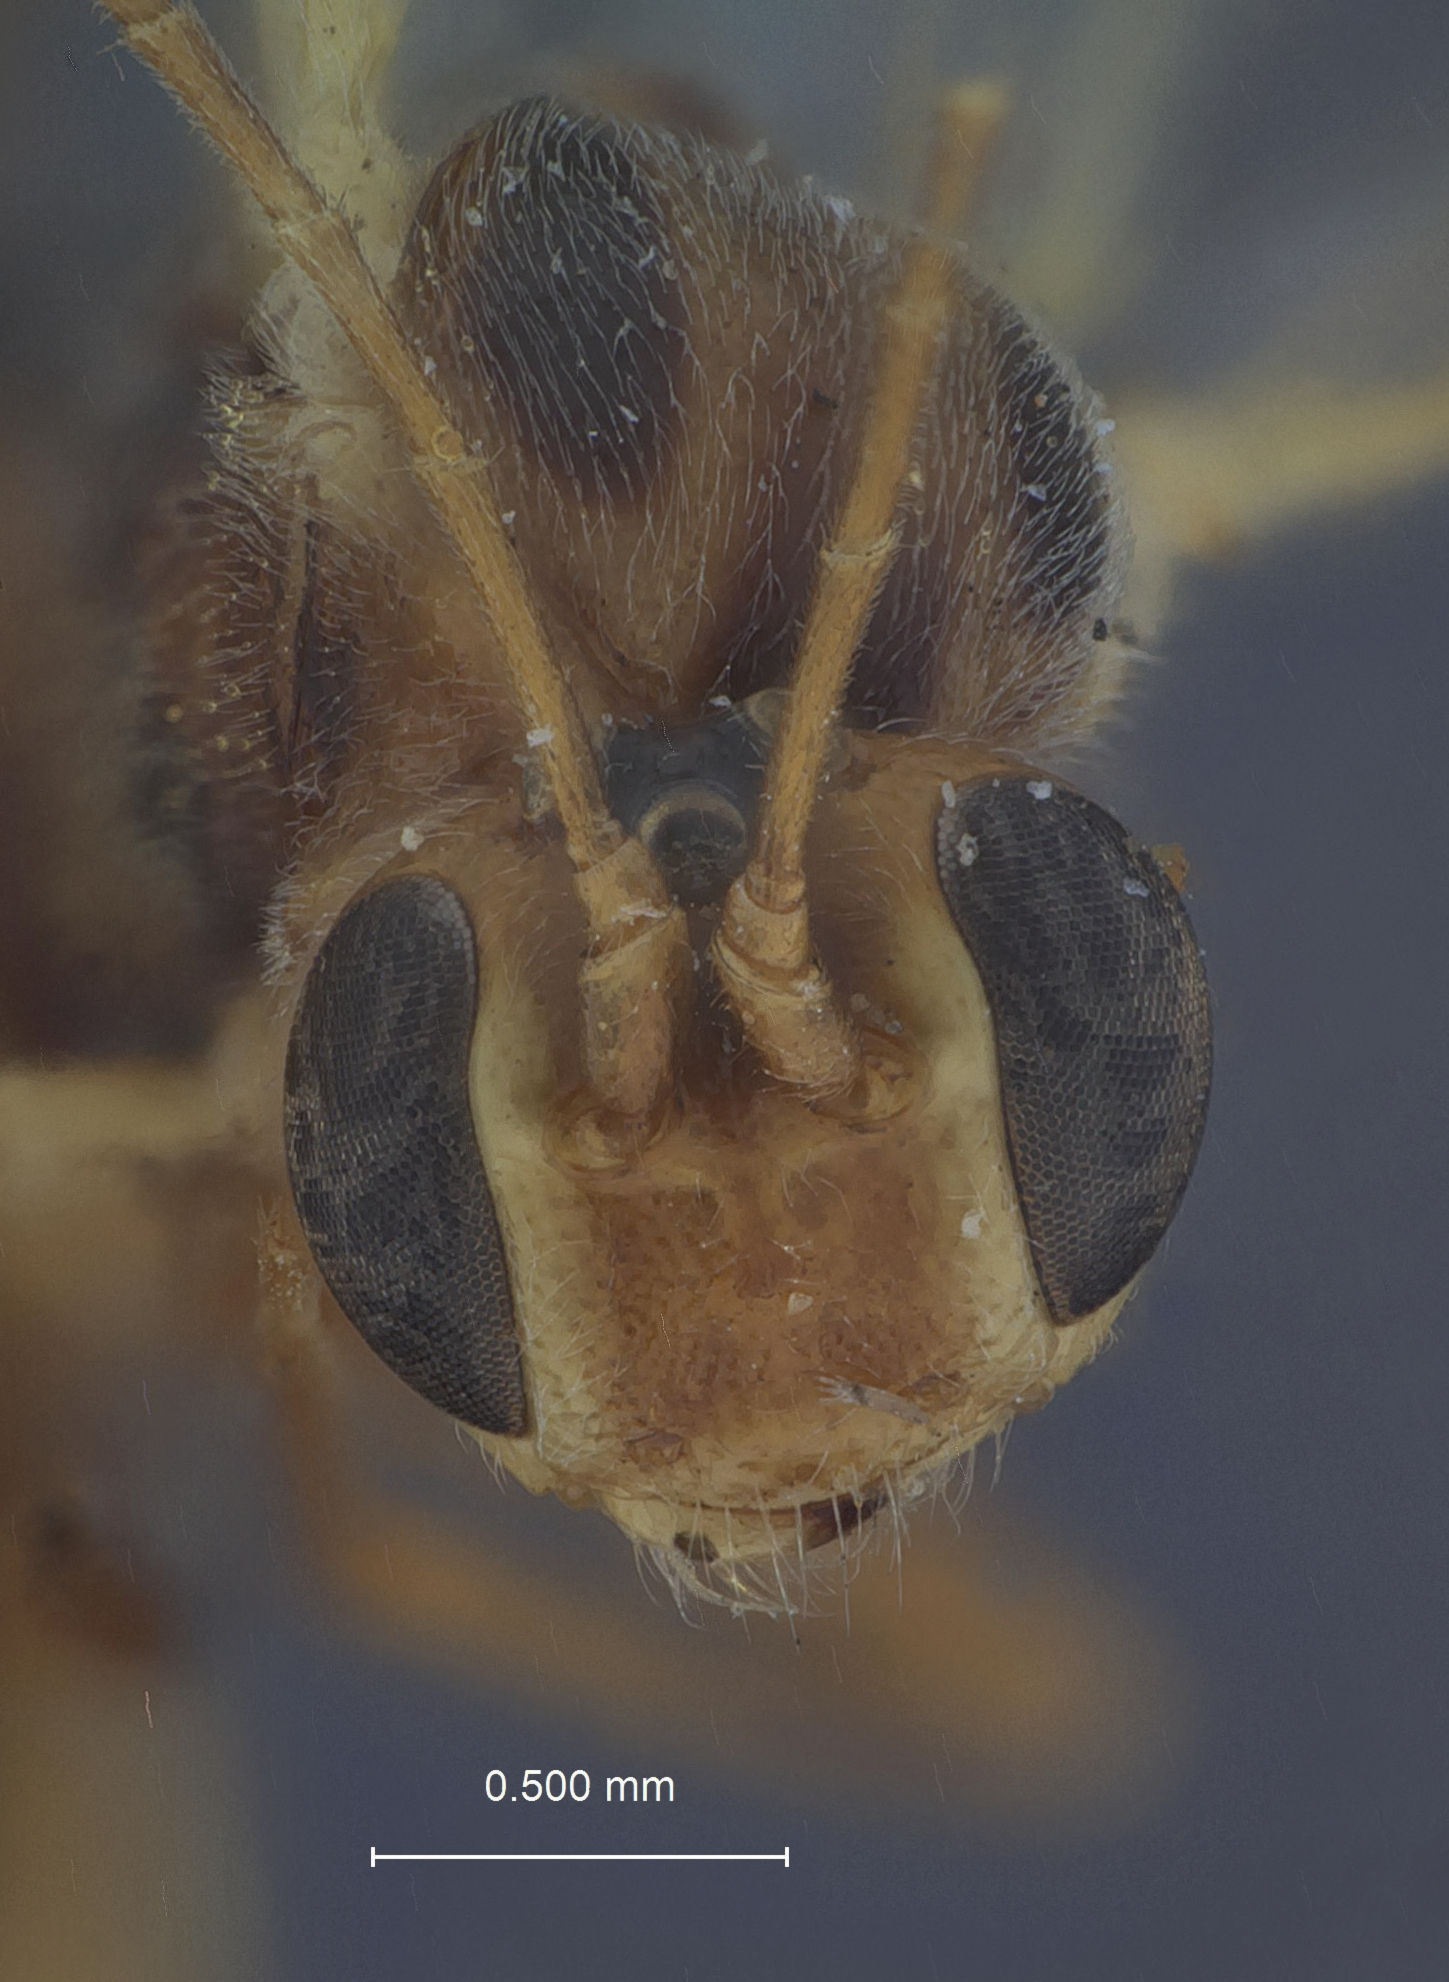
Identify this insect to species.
Mesochorus perniciosus
